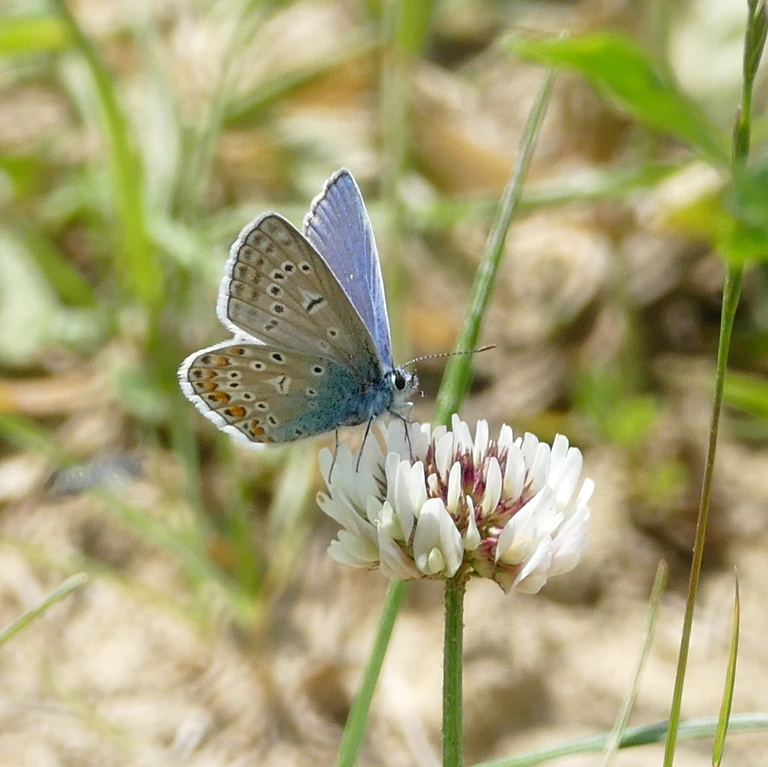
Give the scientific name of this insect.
Polyommatus icarus
